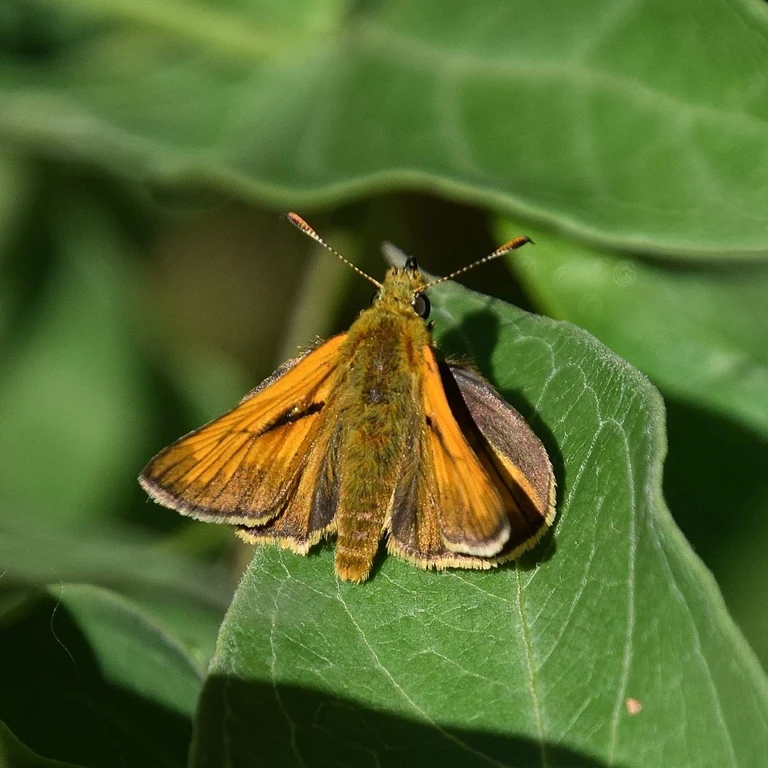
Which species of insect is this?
Ochlodes sylvanus (also Ochlodes venata)
